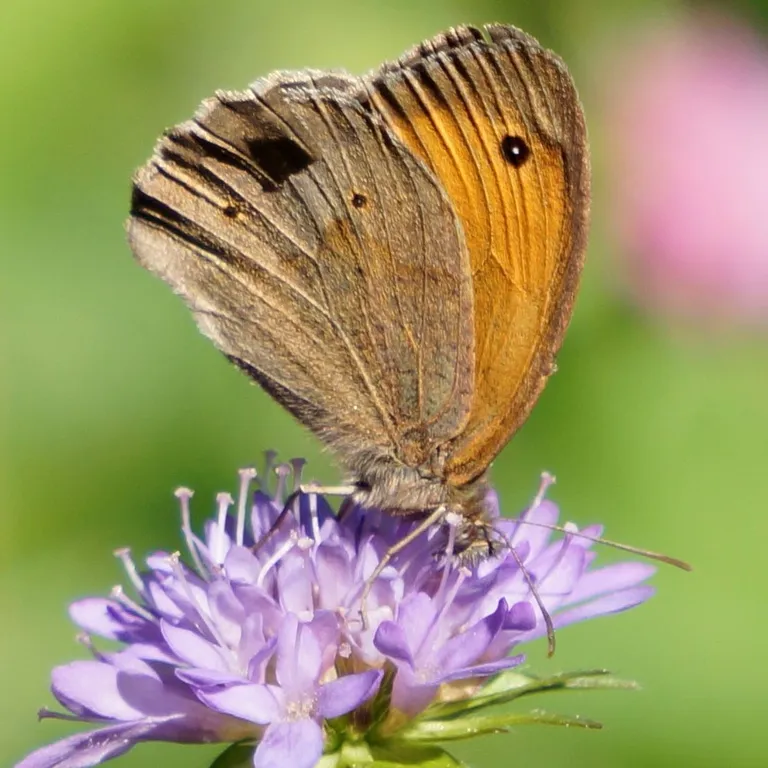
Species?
Maniola jurtina
